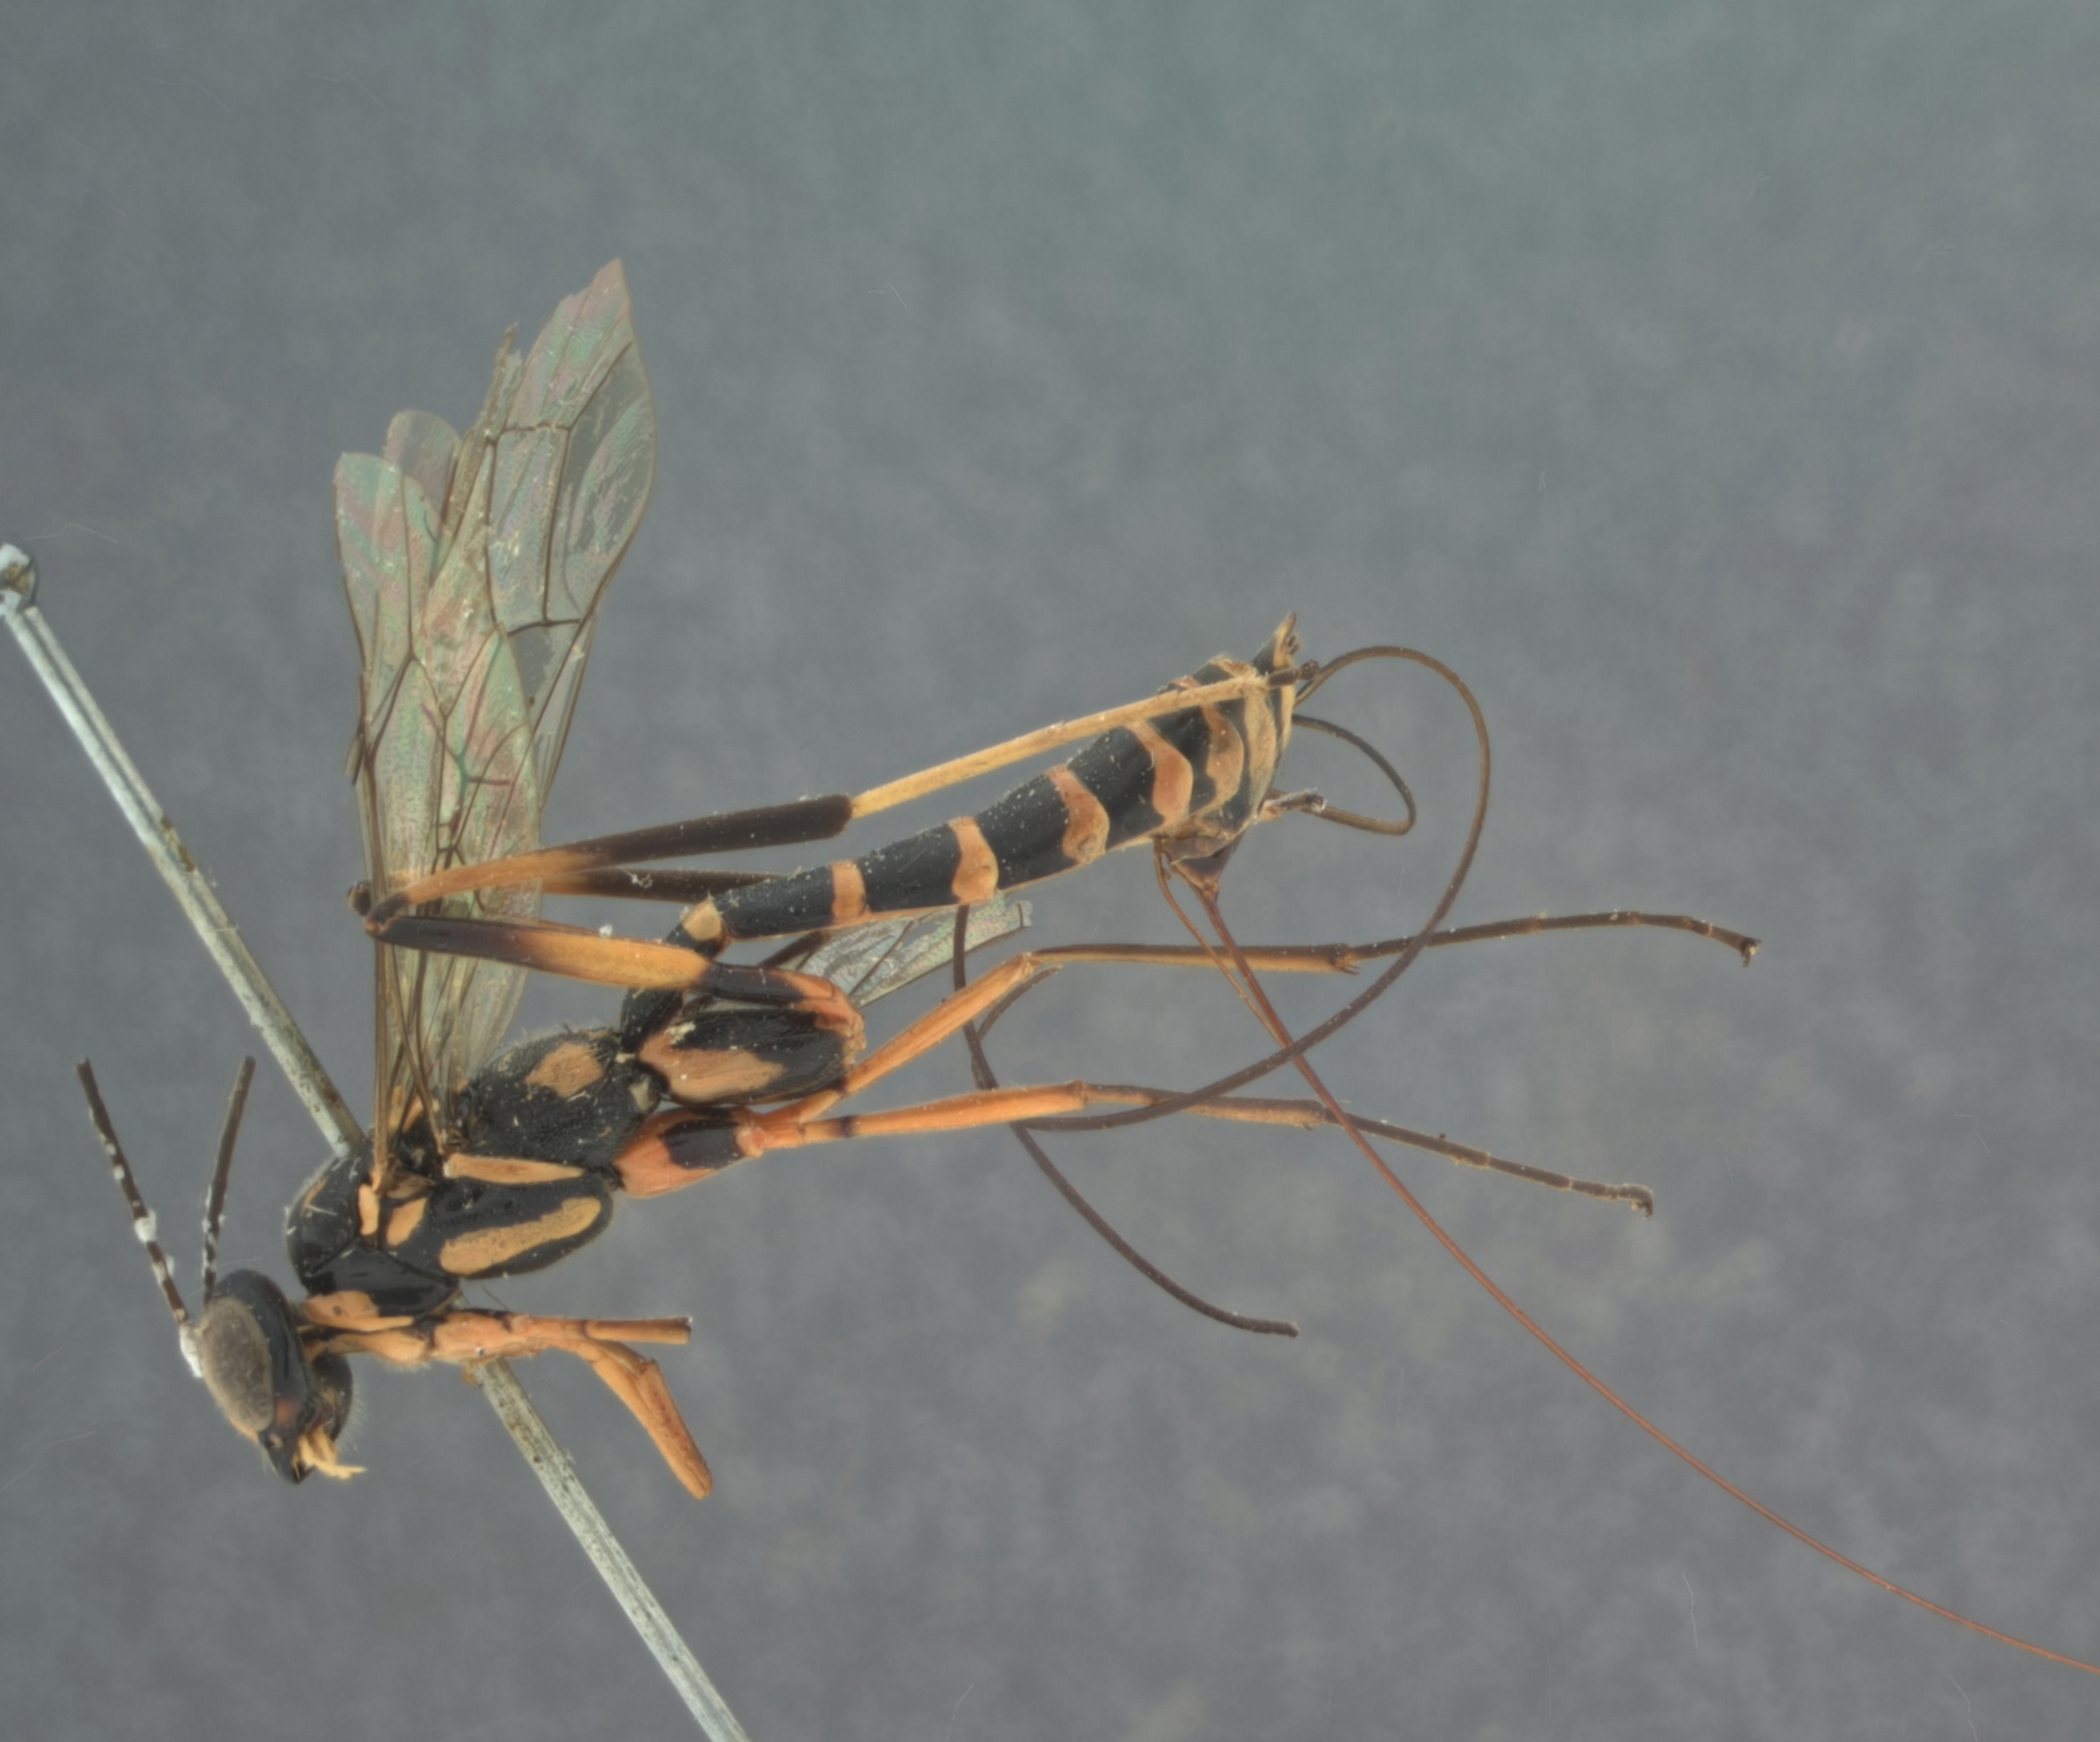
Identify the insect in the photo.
Neoxorides longicaudis
